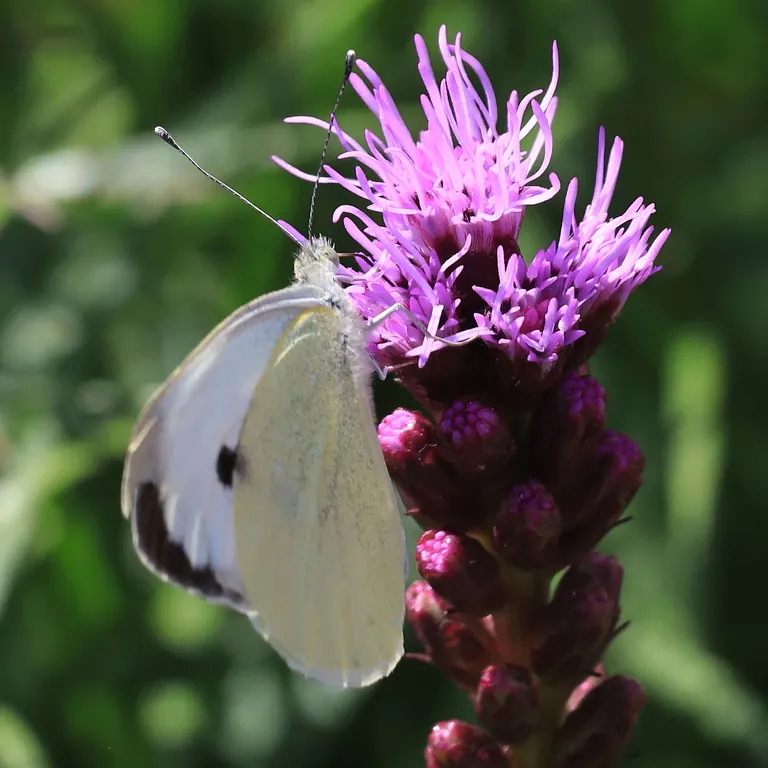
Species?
Pieris brassicae
